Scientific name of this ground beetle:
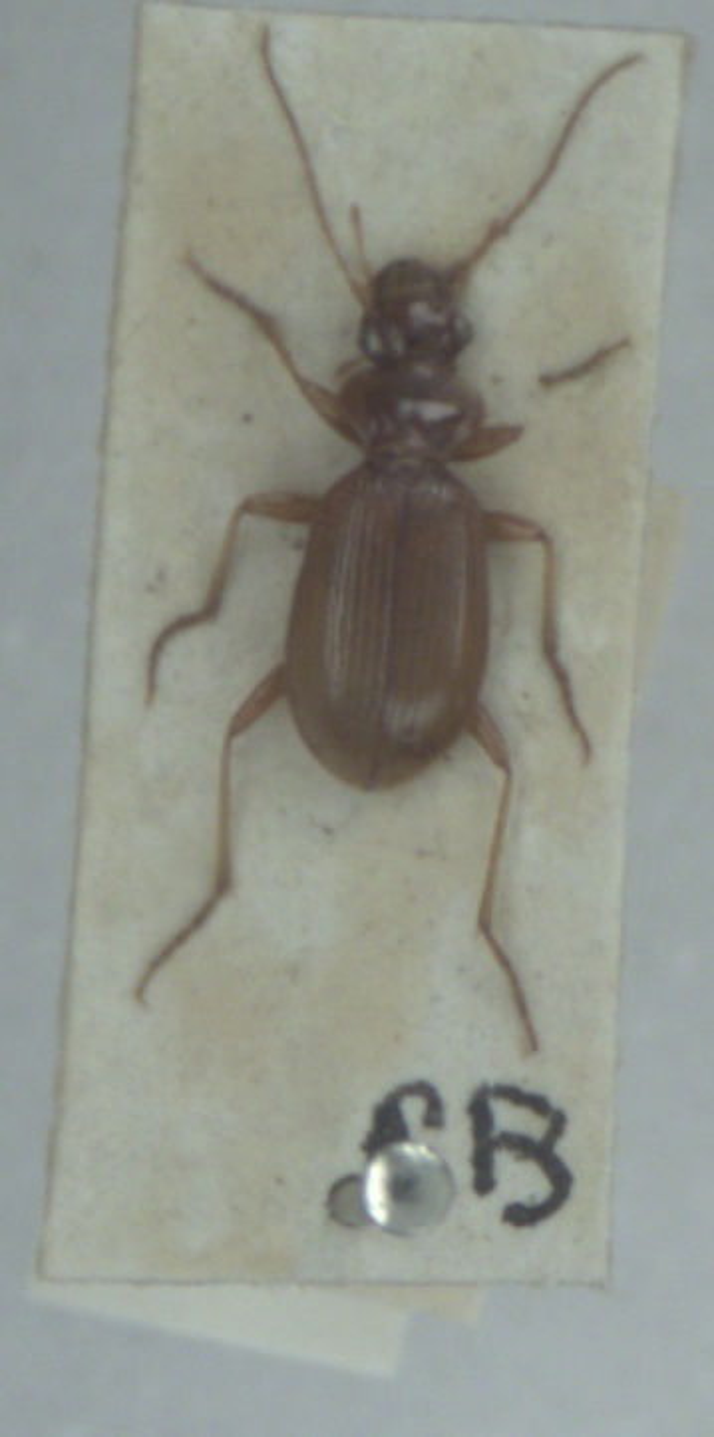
Leistus ferrugineus
